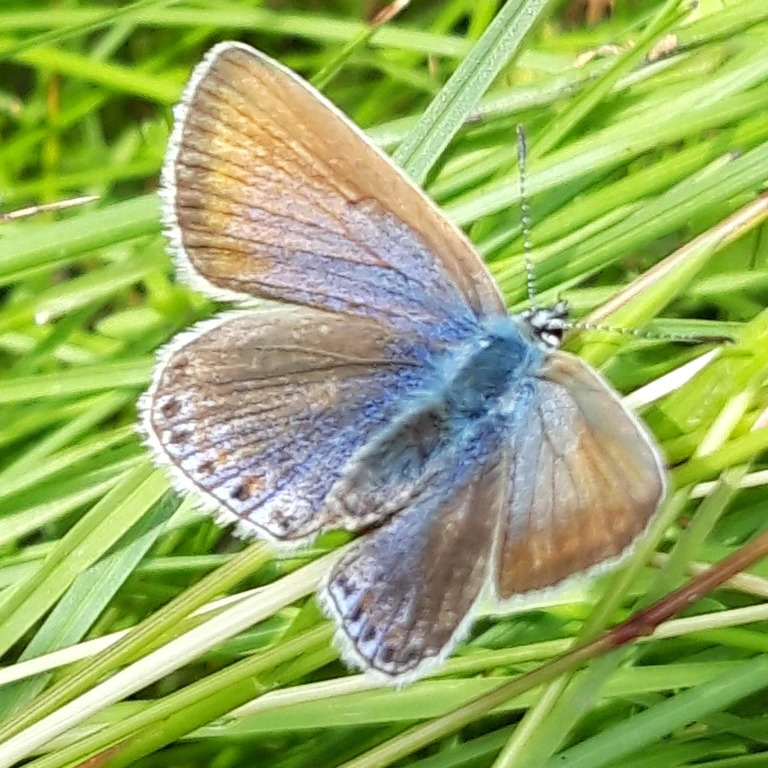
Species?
Polyommatus icarus
